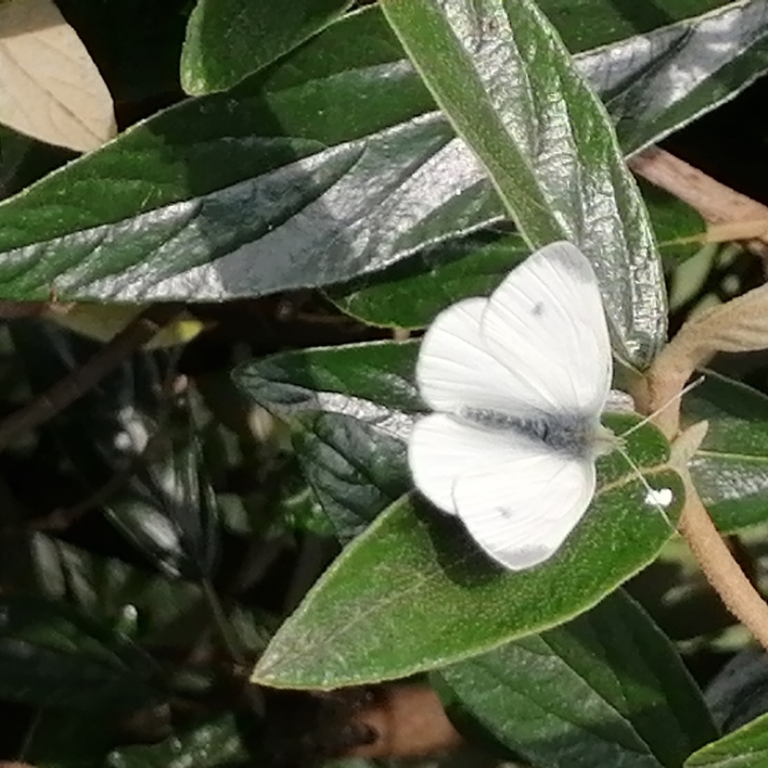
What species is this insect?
Pieris rapae
